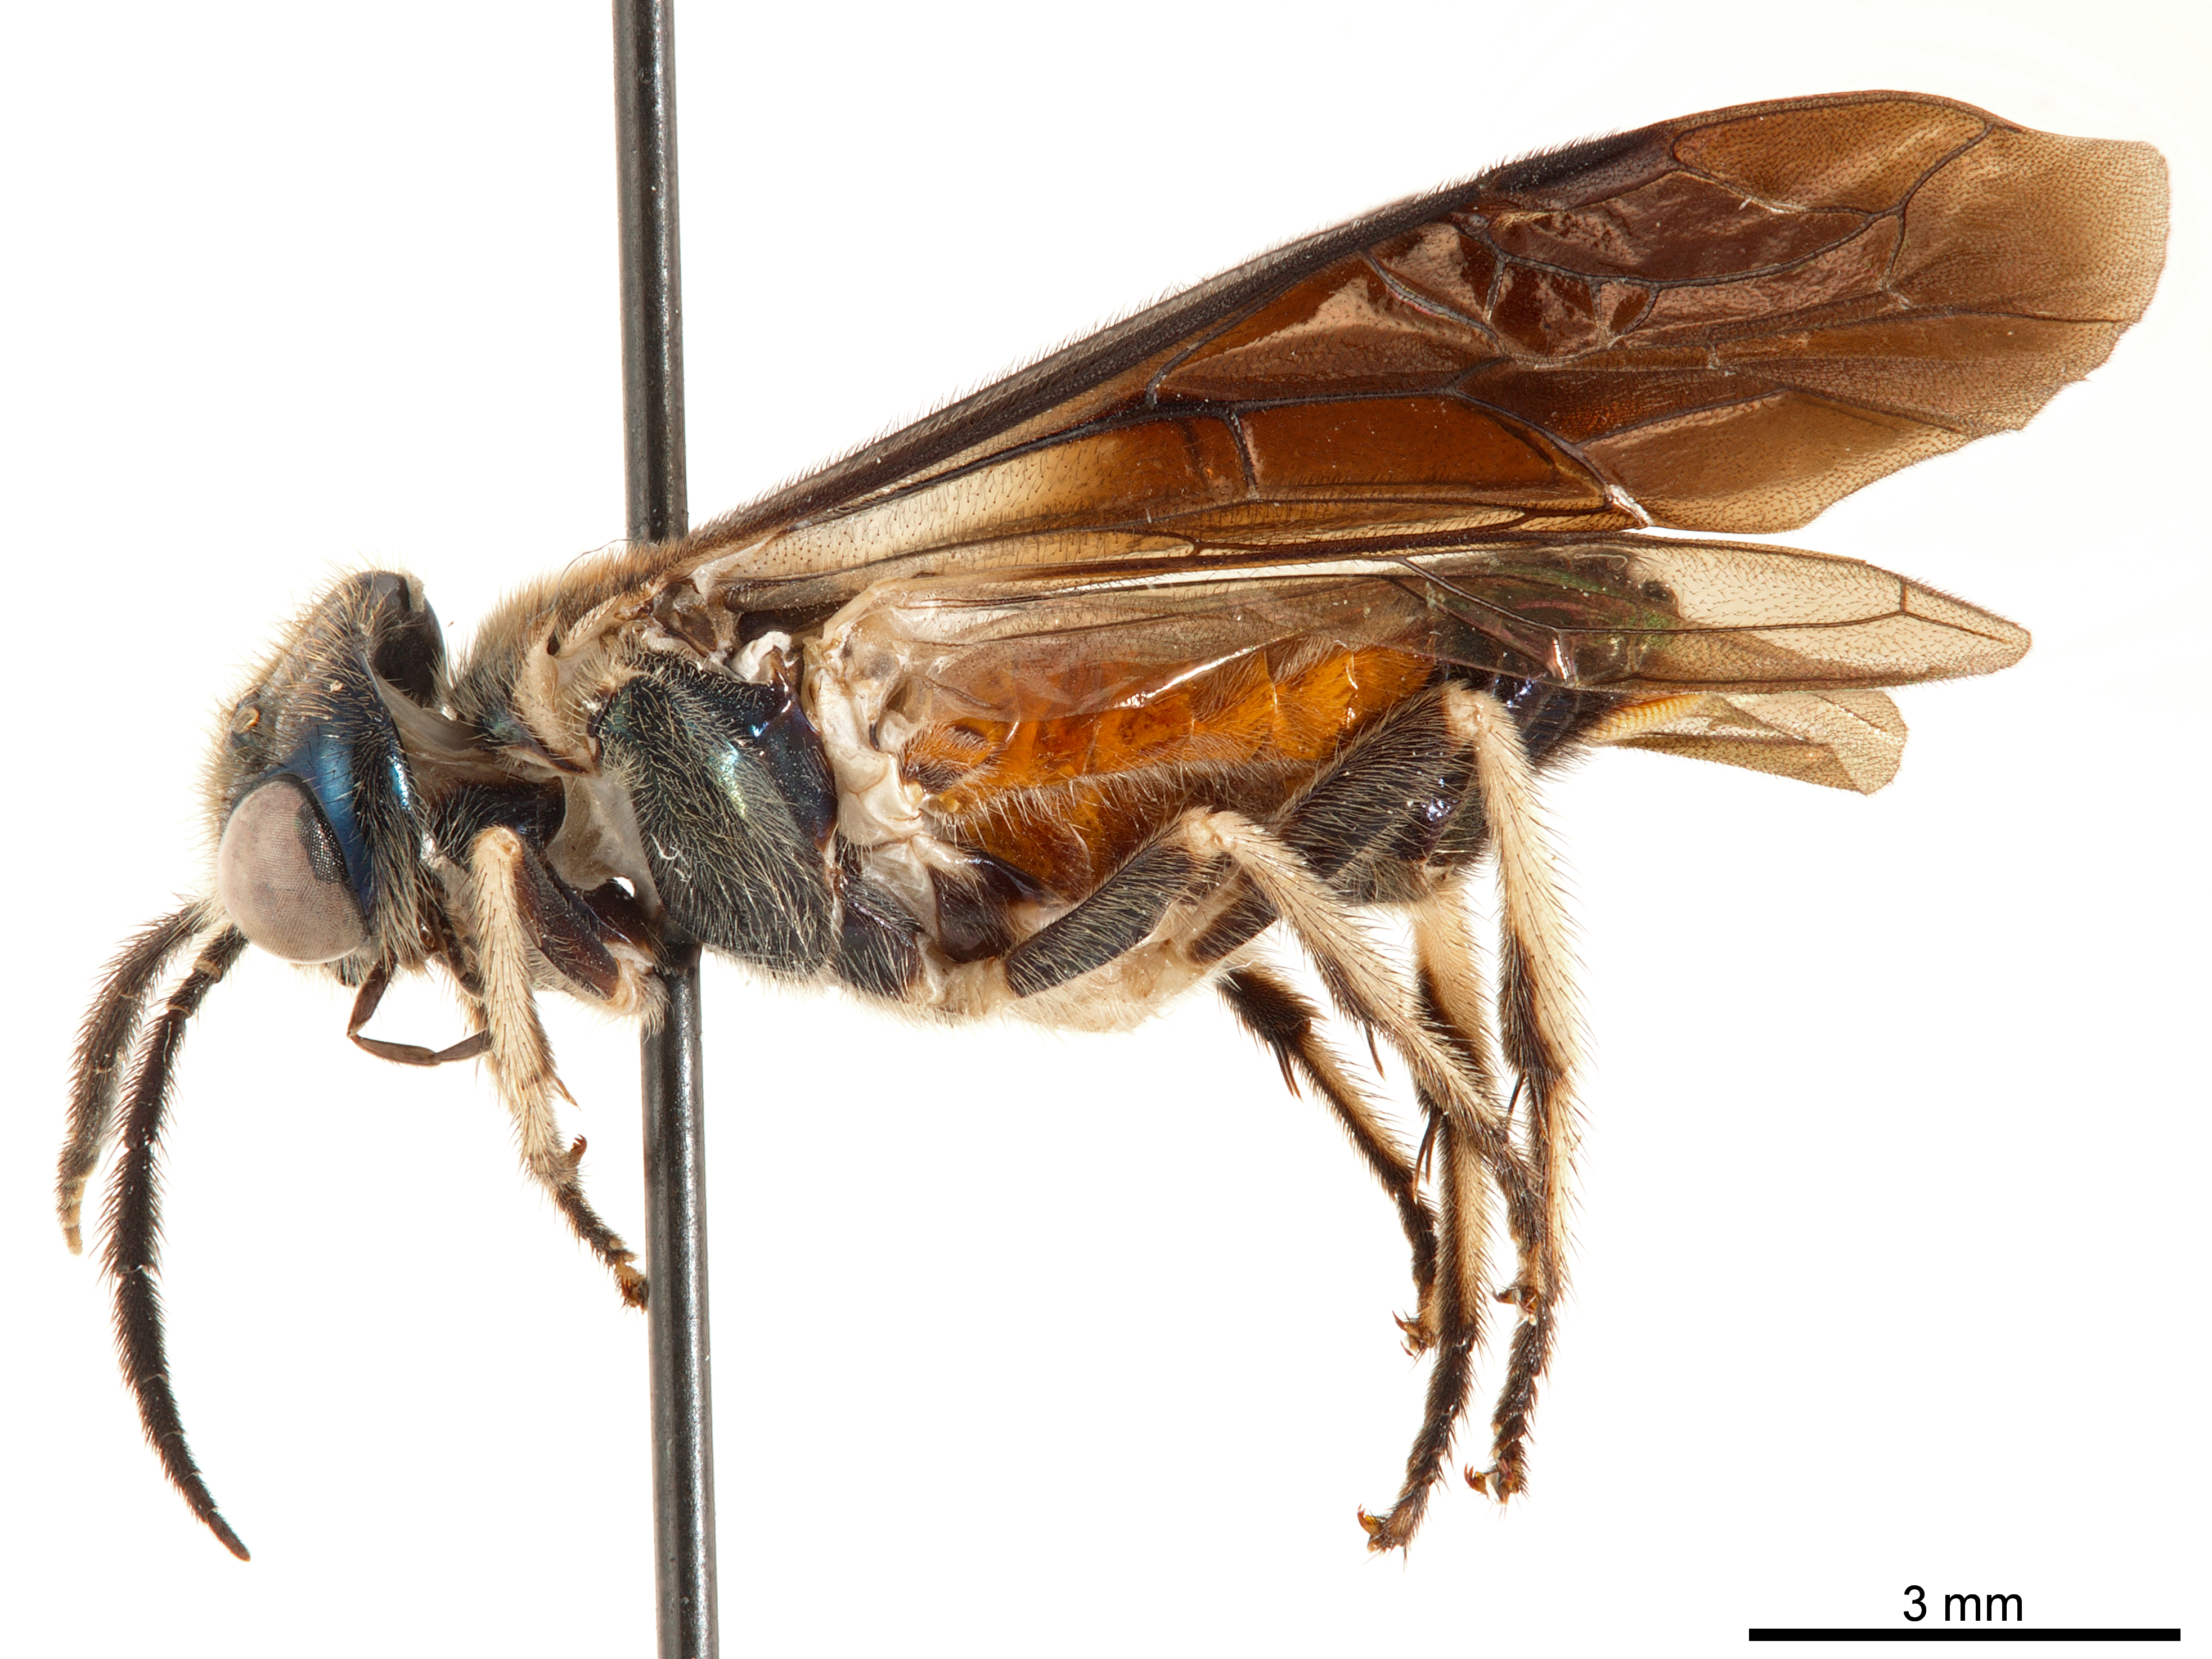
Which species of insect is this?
Ateloza pilosa
